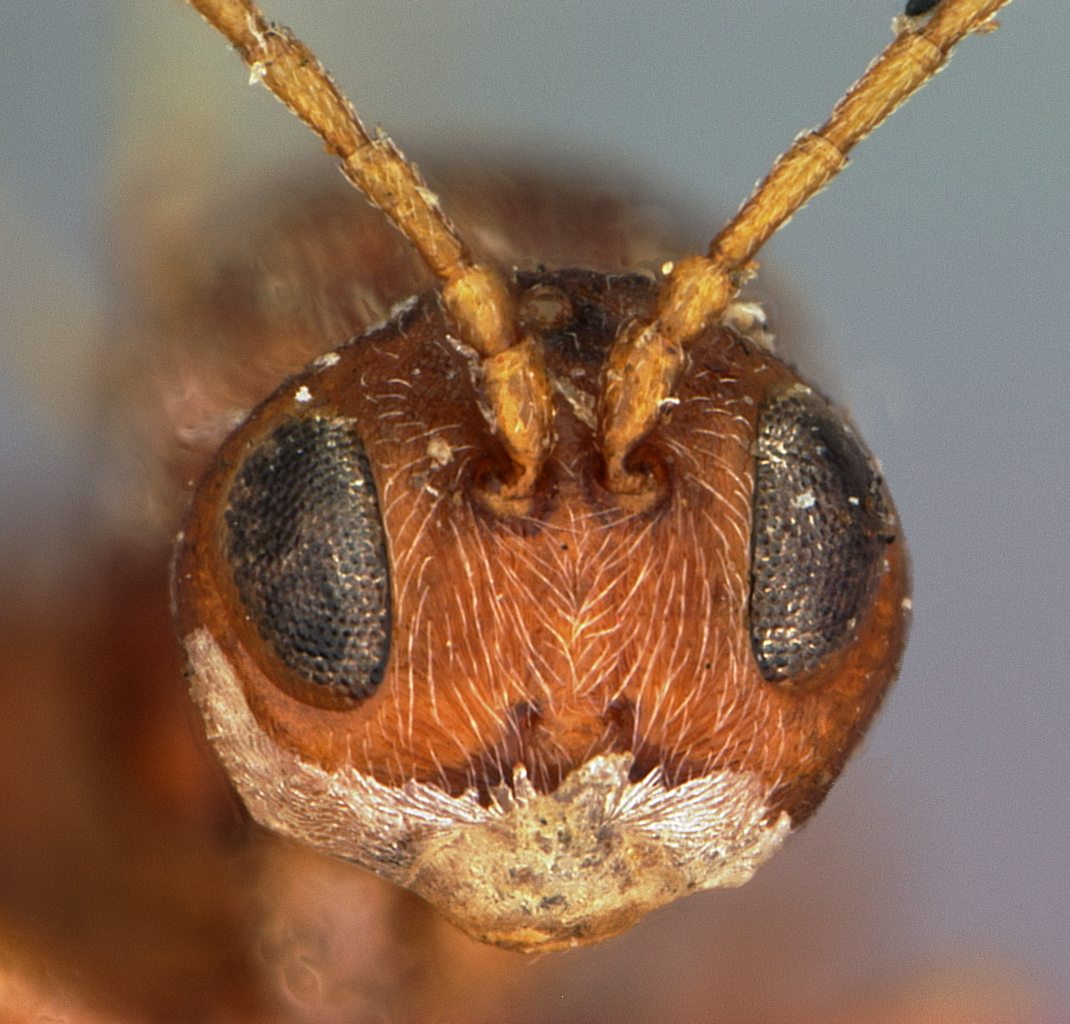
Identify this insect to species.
Andricus cinnamomeus
